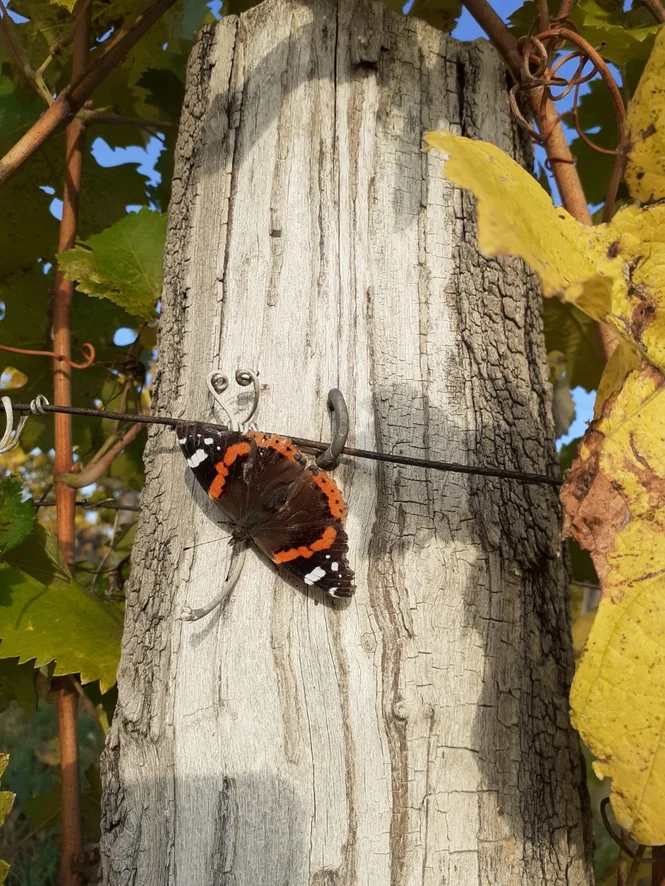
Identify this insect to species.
Vanessa atalanta
